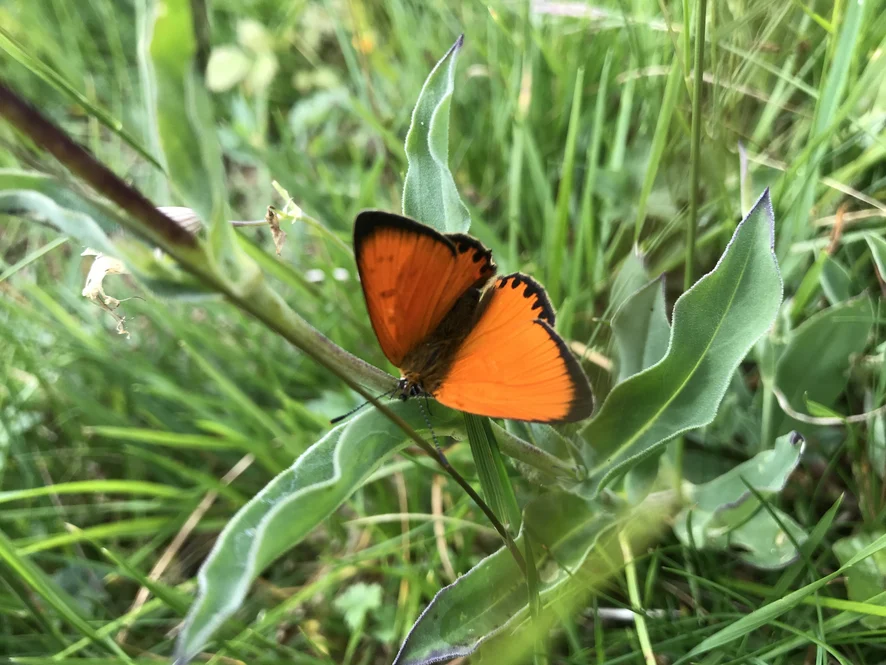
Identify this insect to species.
Lycaena virgaureae
